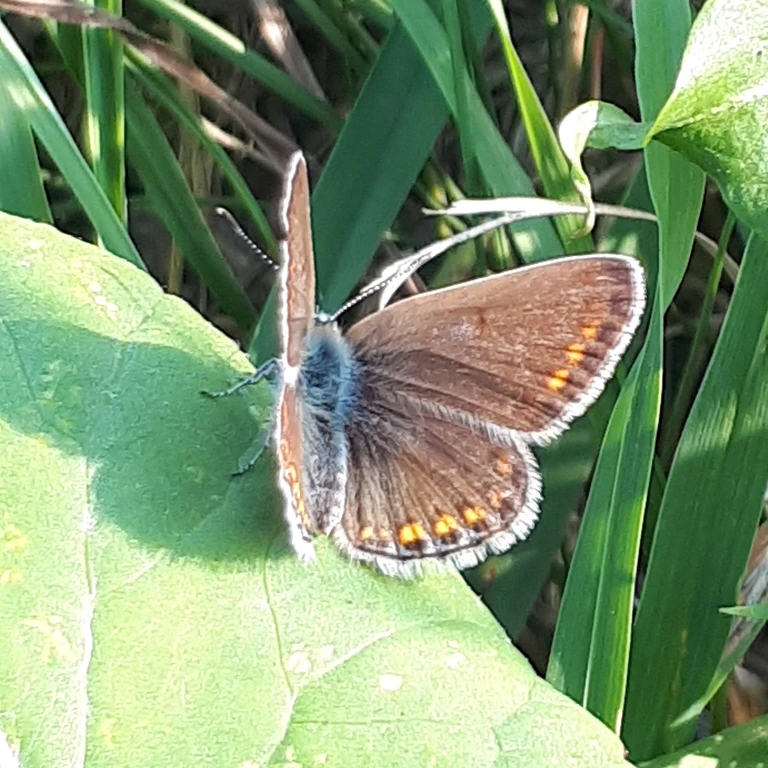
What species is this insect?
Polyommatus icarus
